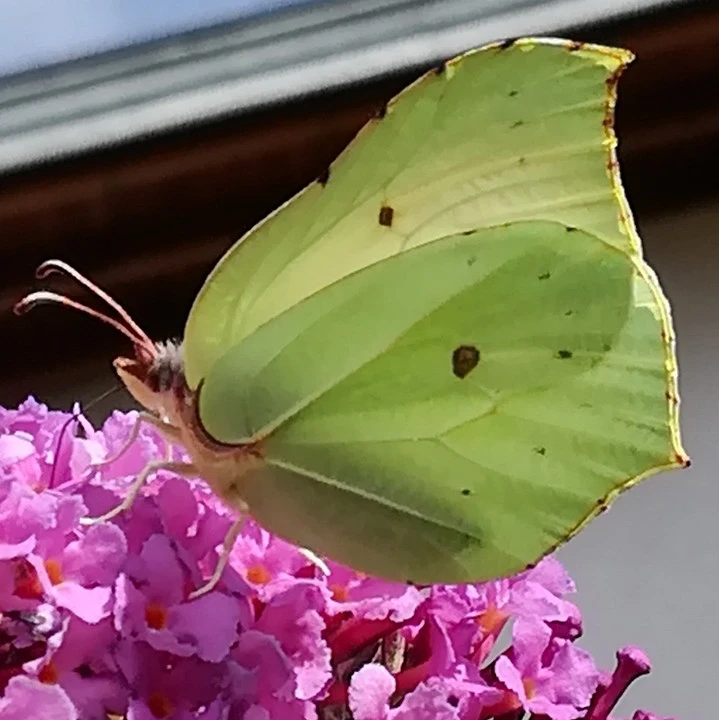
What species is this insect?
Gonepteryx rhamni
